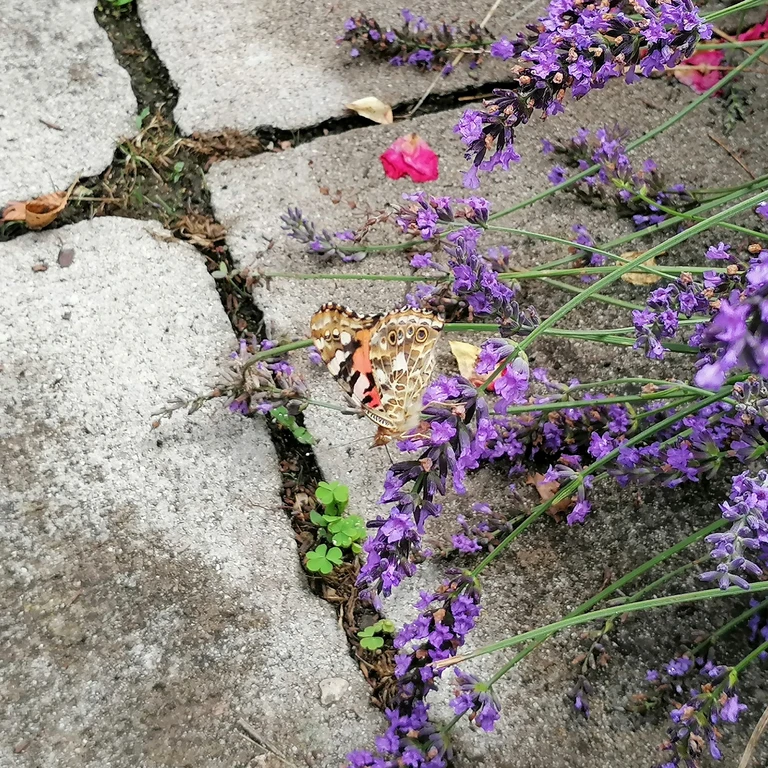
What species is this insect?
Vanessa cardui
